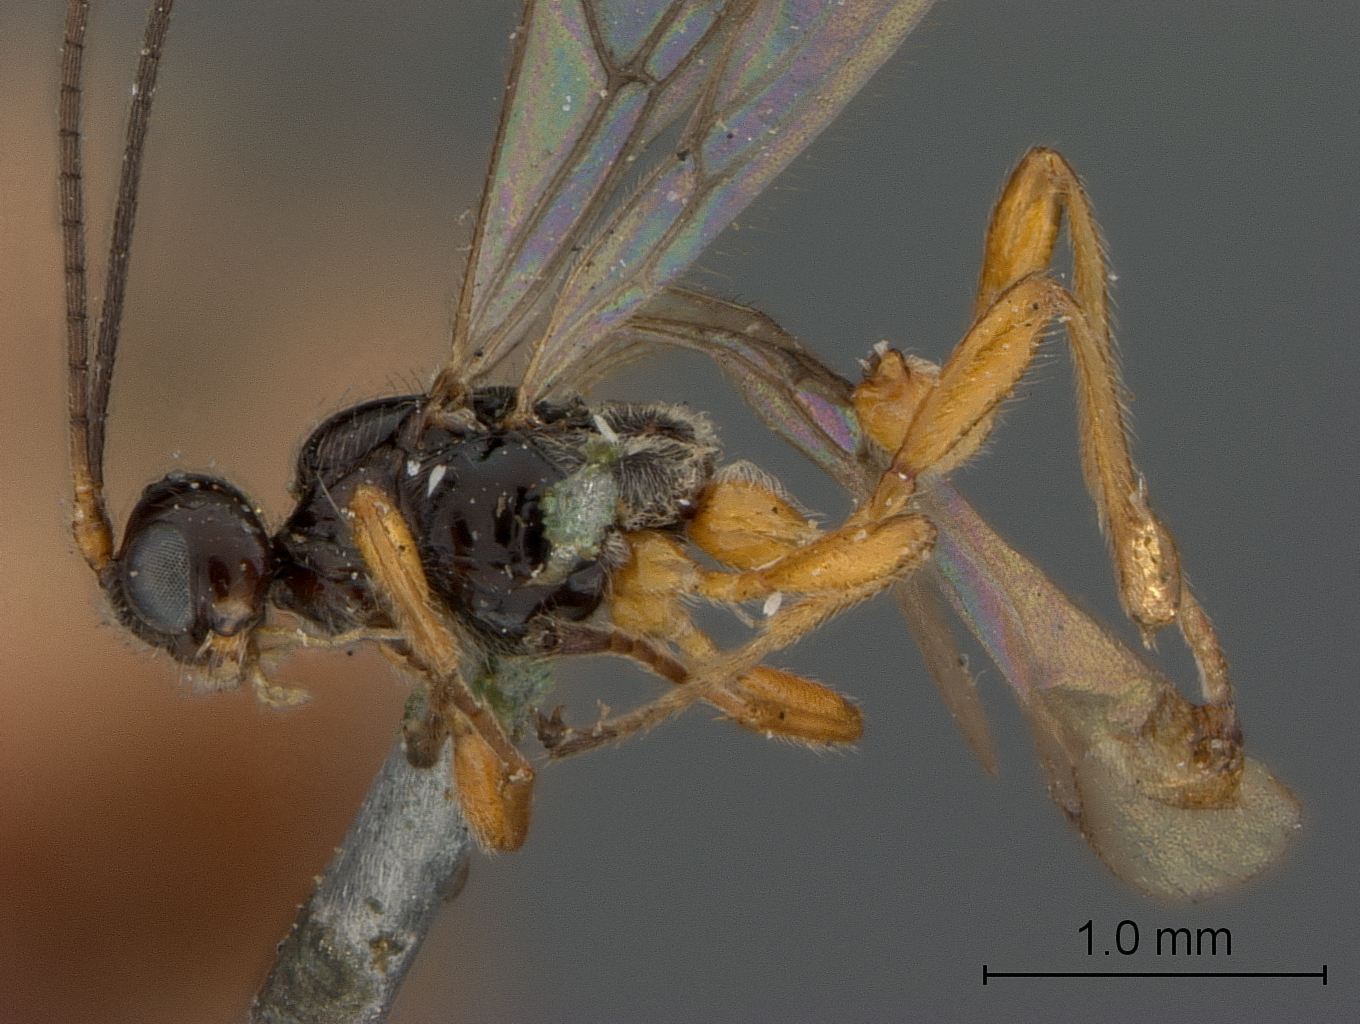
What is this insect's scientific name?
Rhizarcha harringtoni
